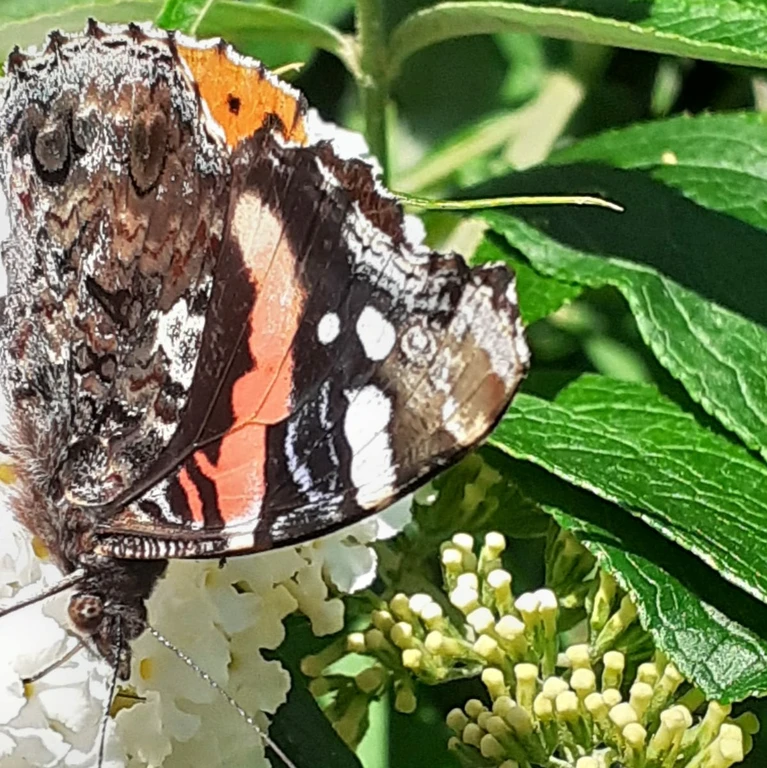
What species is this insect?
Vanessa atalanta
